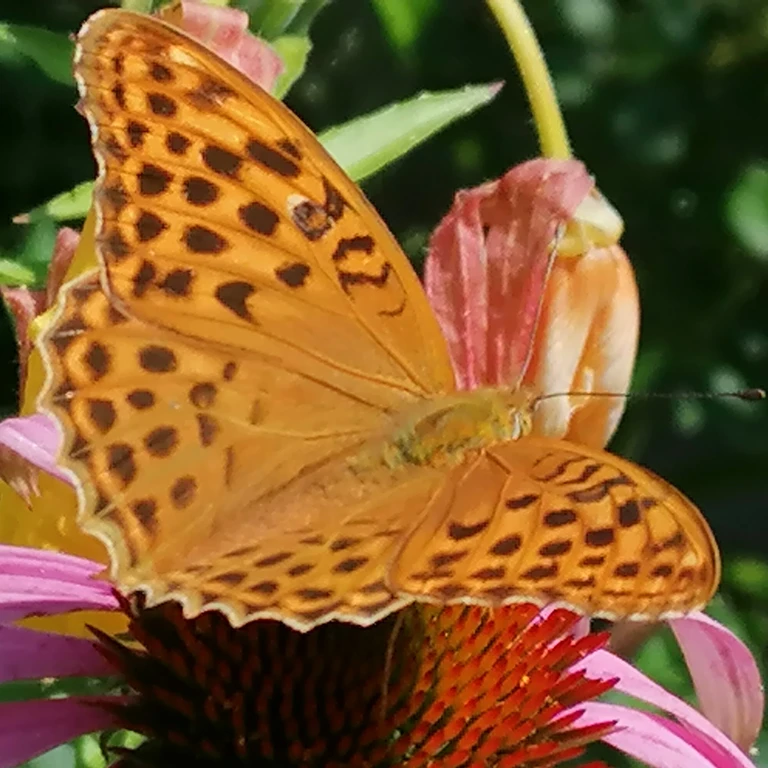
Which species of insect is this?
Argynnis paphia
